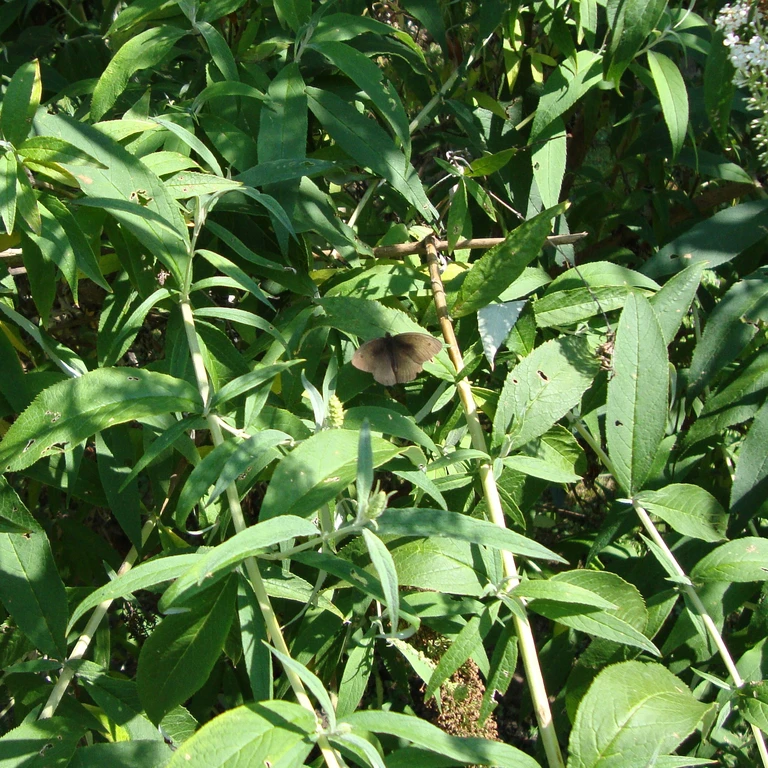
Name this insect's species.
Maniola jurtina
